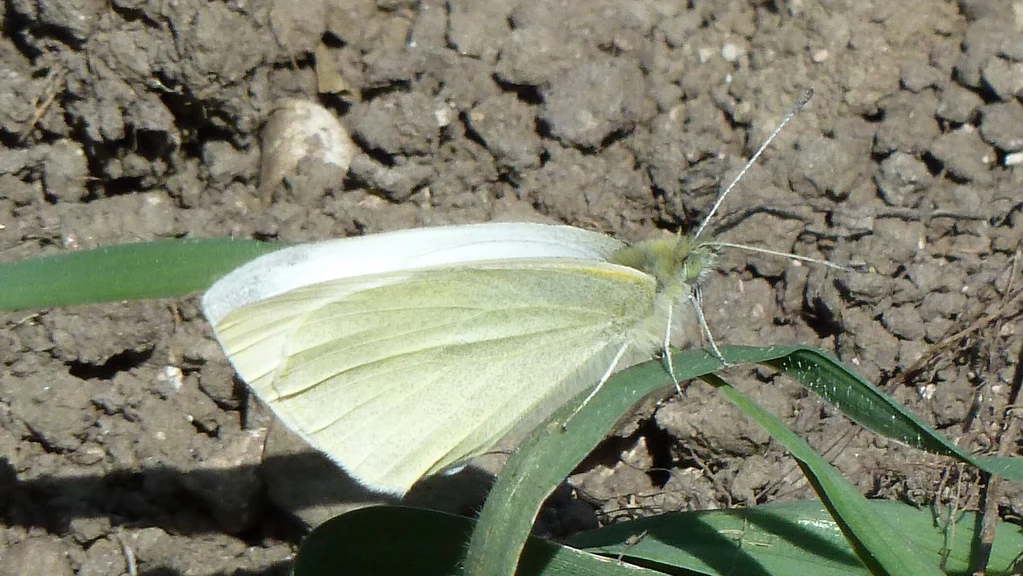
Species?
Pieris rapae
